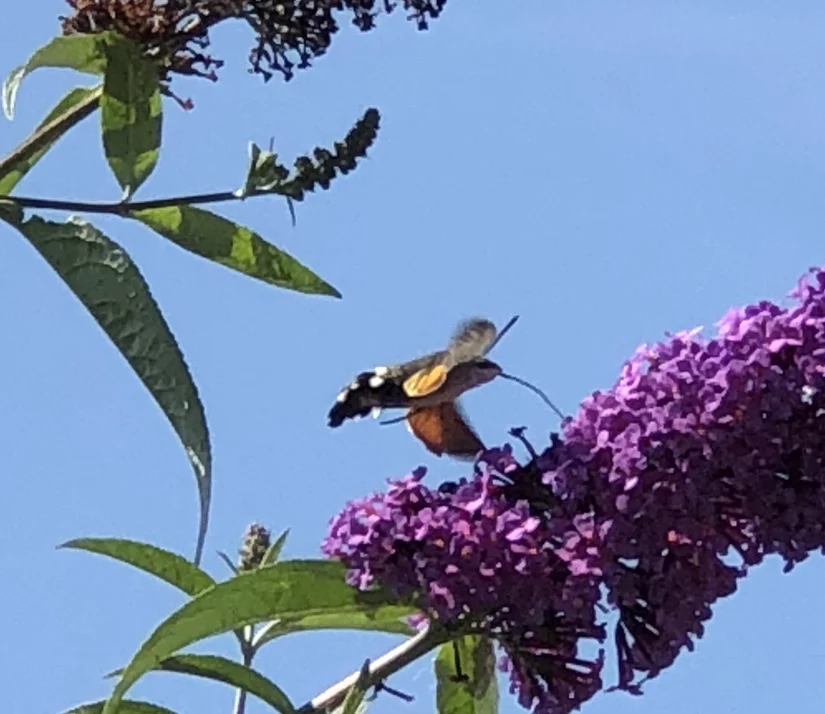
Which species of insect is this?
Macroglossum stellatarum
